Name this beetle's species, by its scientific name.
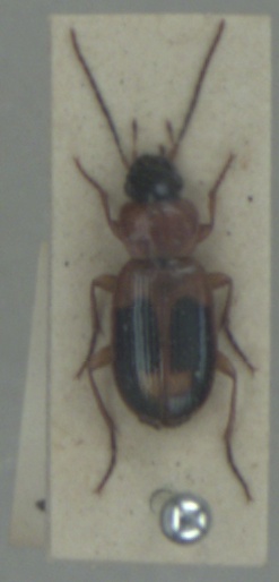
Badister bullatus
